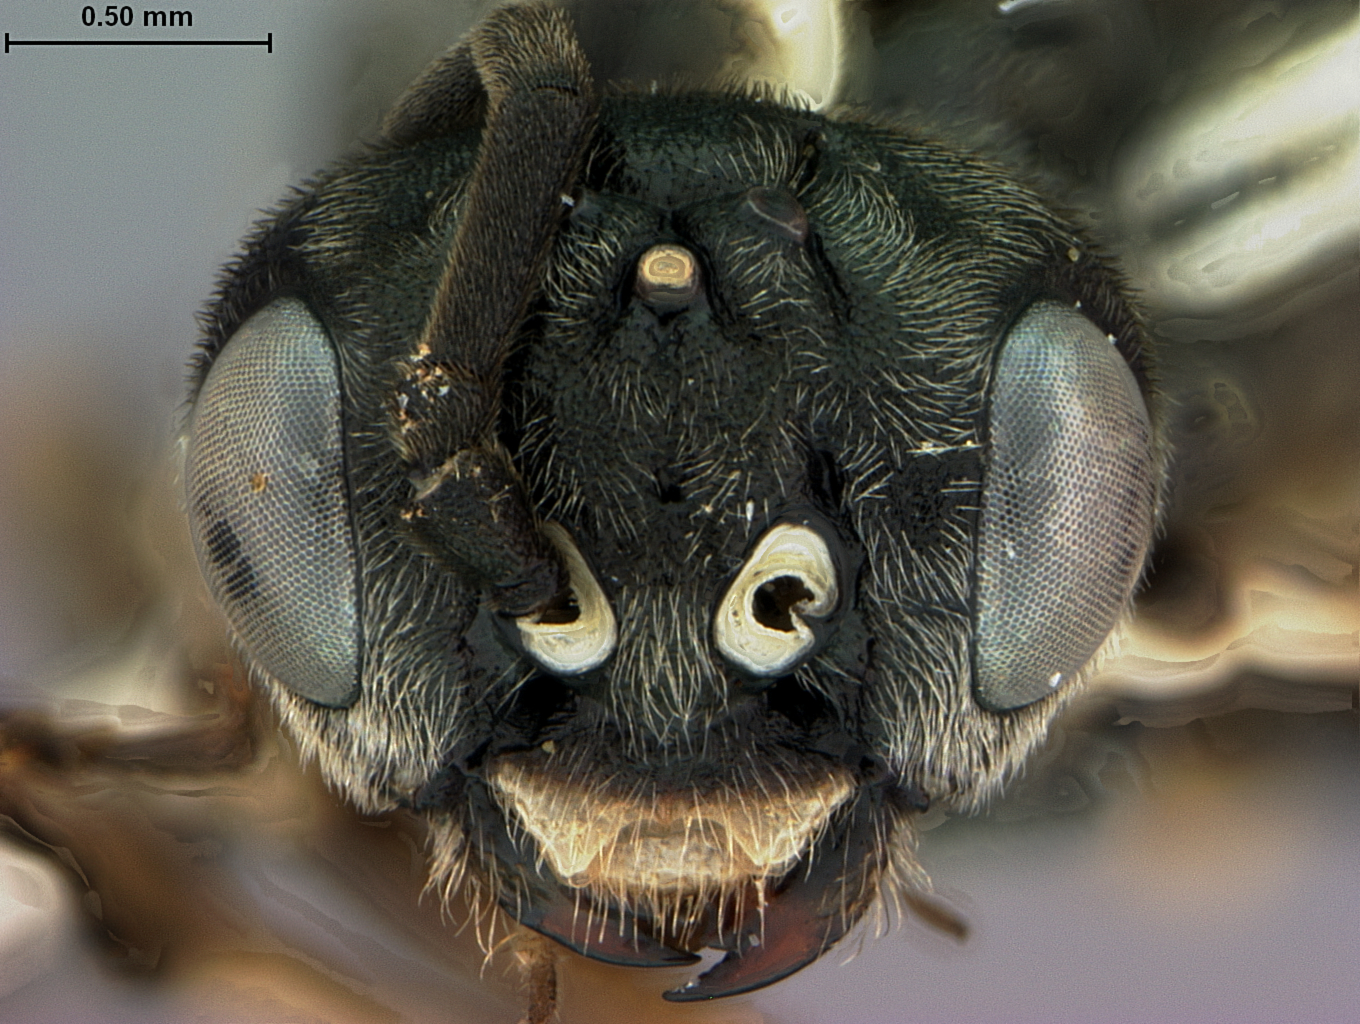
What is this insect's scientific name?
Empria evansi
